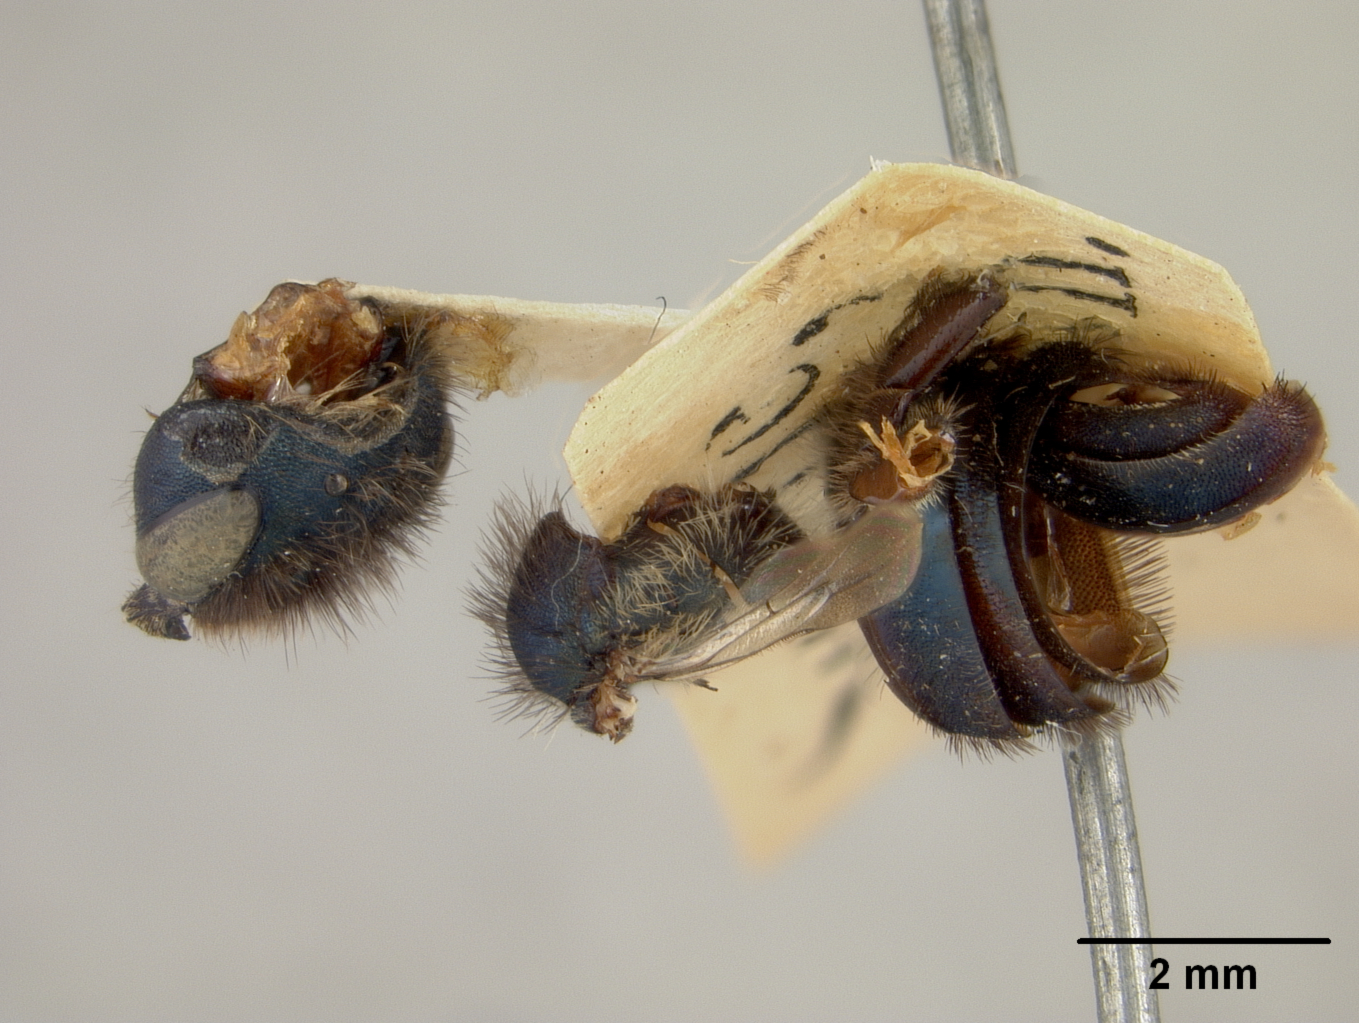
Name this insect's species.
Osmia trevoris
